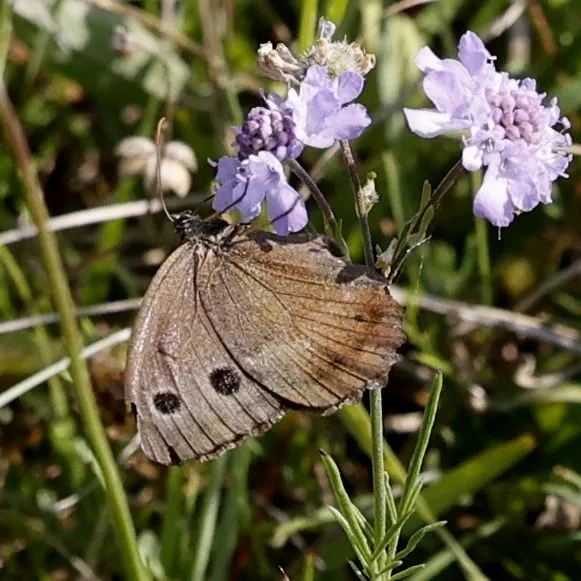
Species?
Minois dryas
